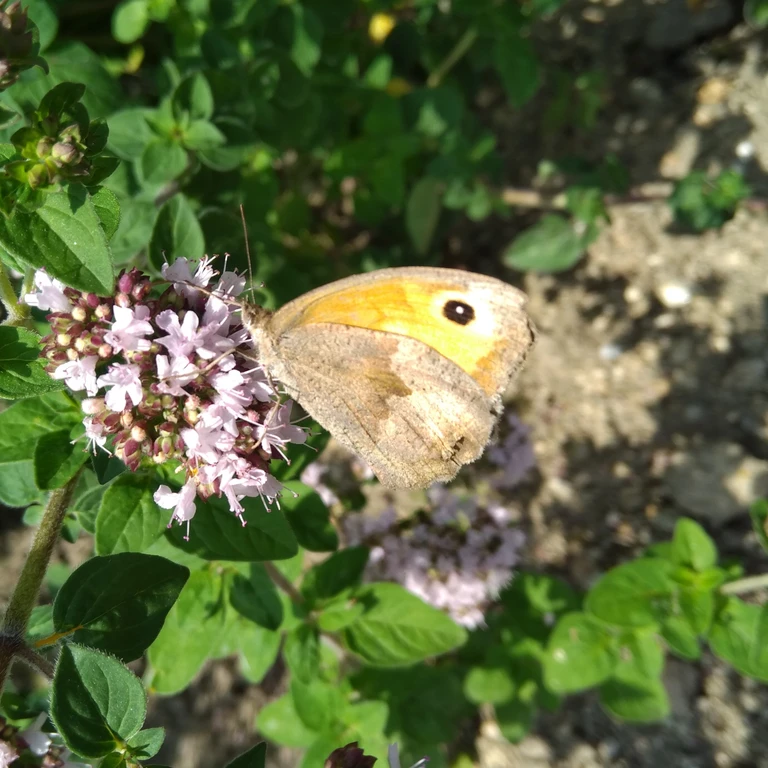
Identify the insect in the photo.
Maniola jurtina
